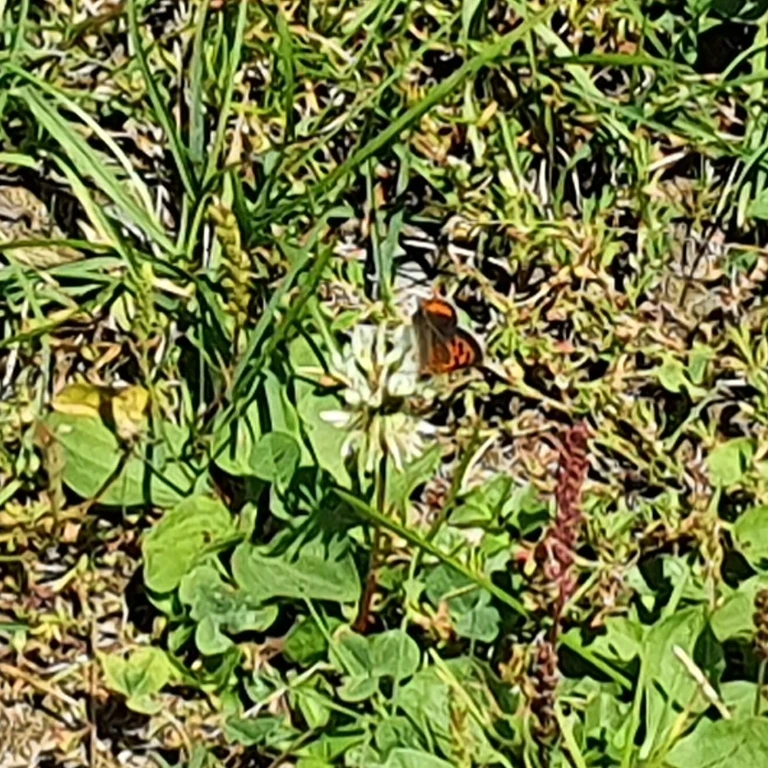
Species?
Lycaena phlaeas
